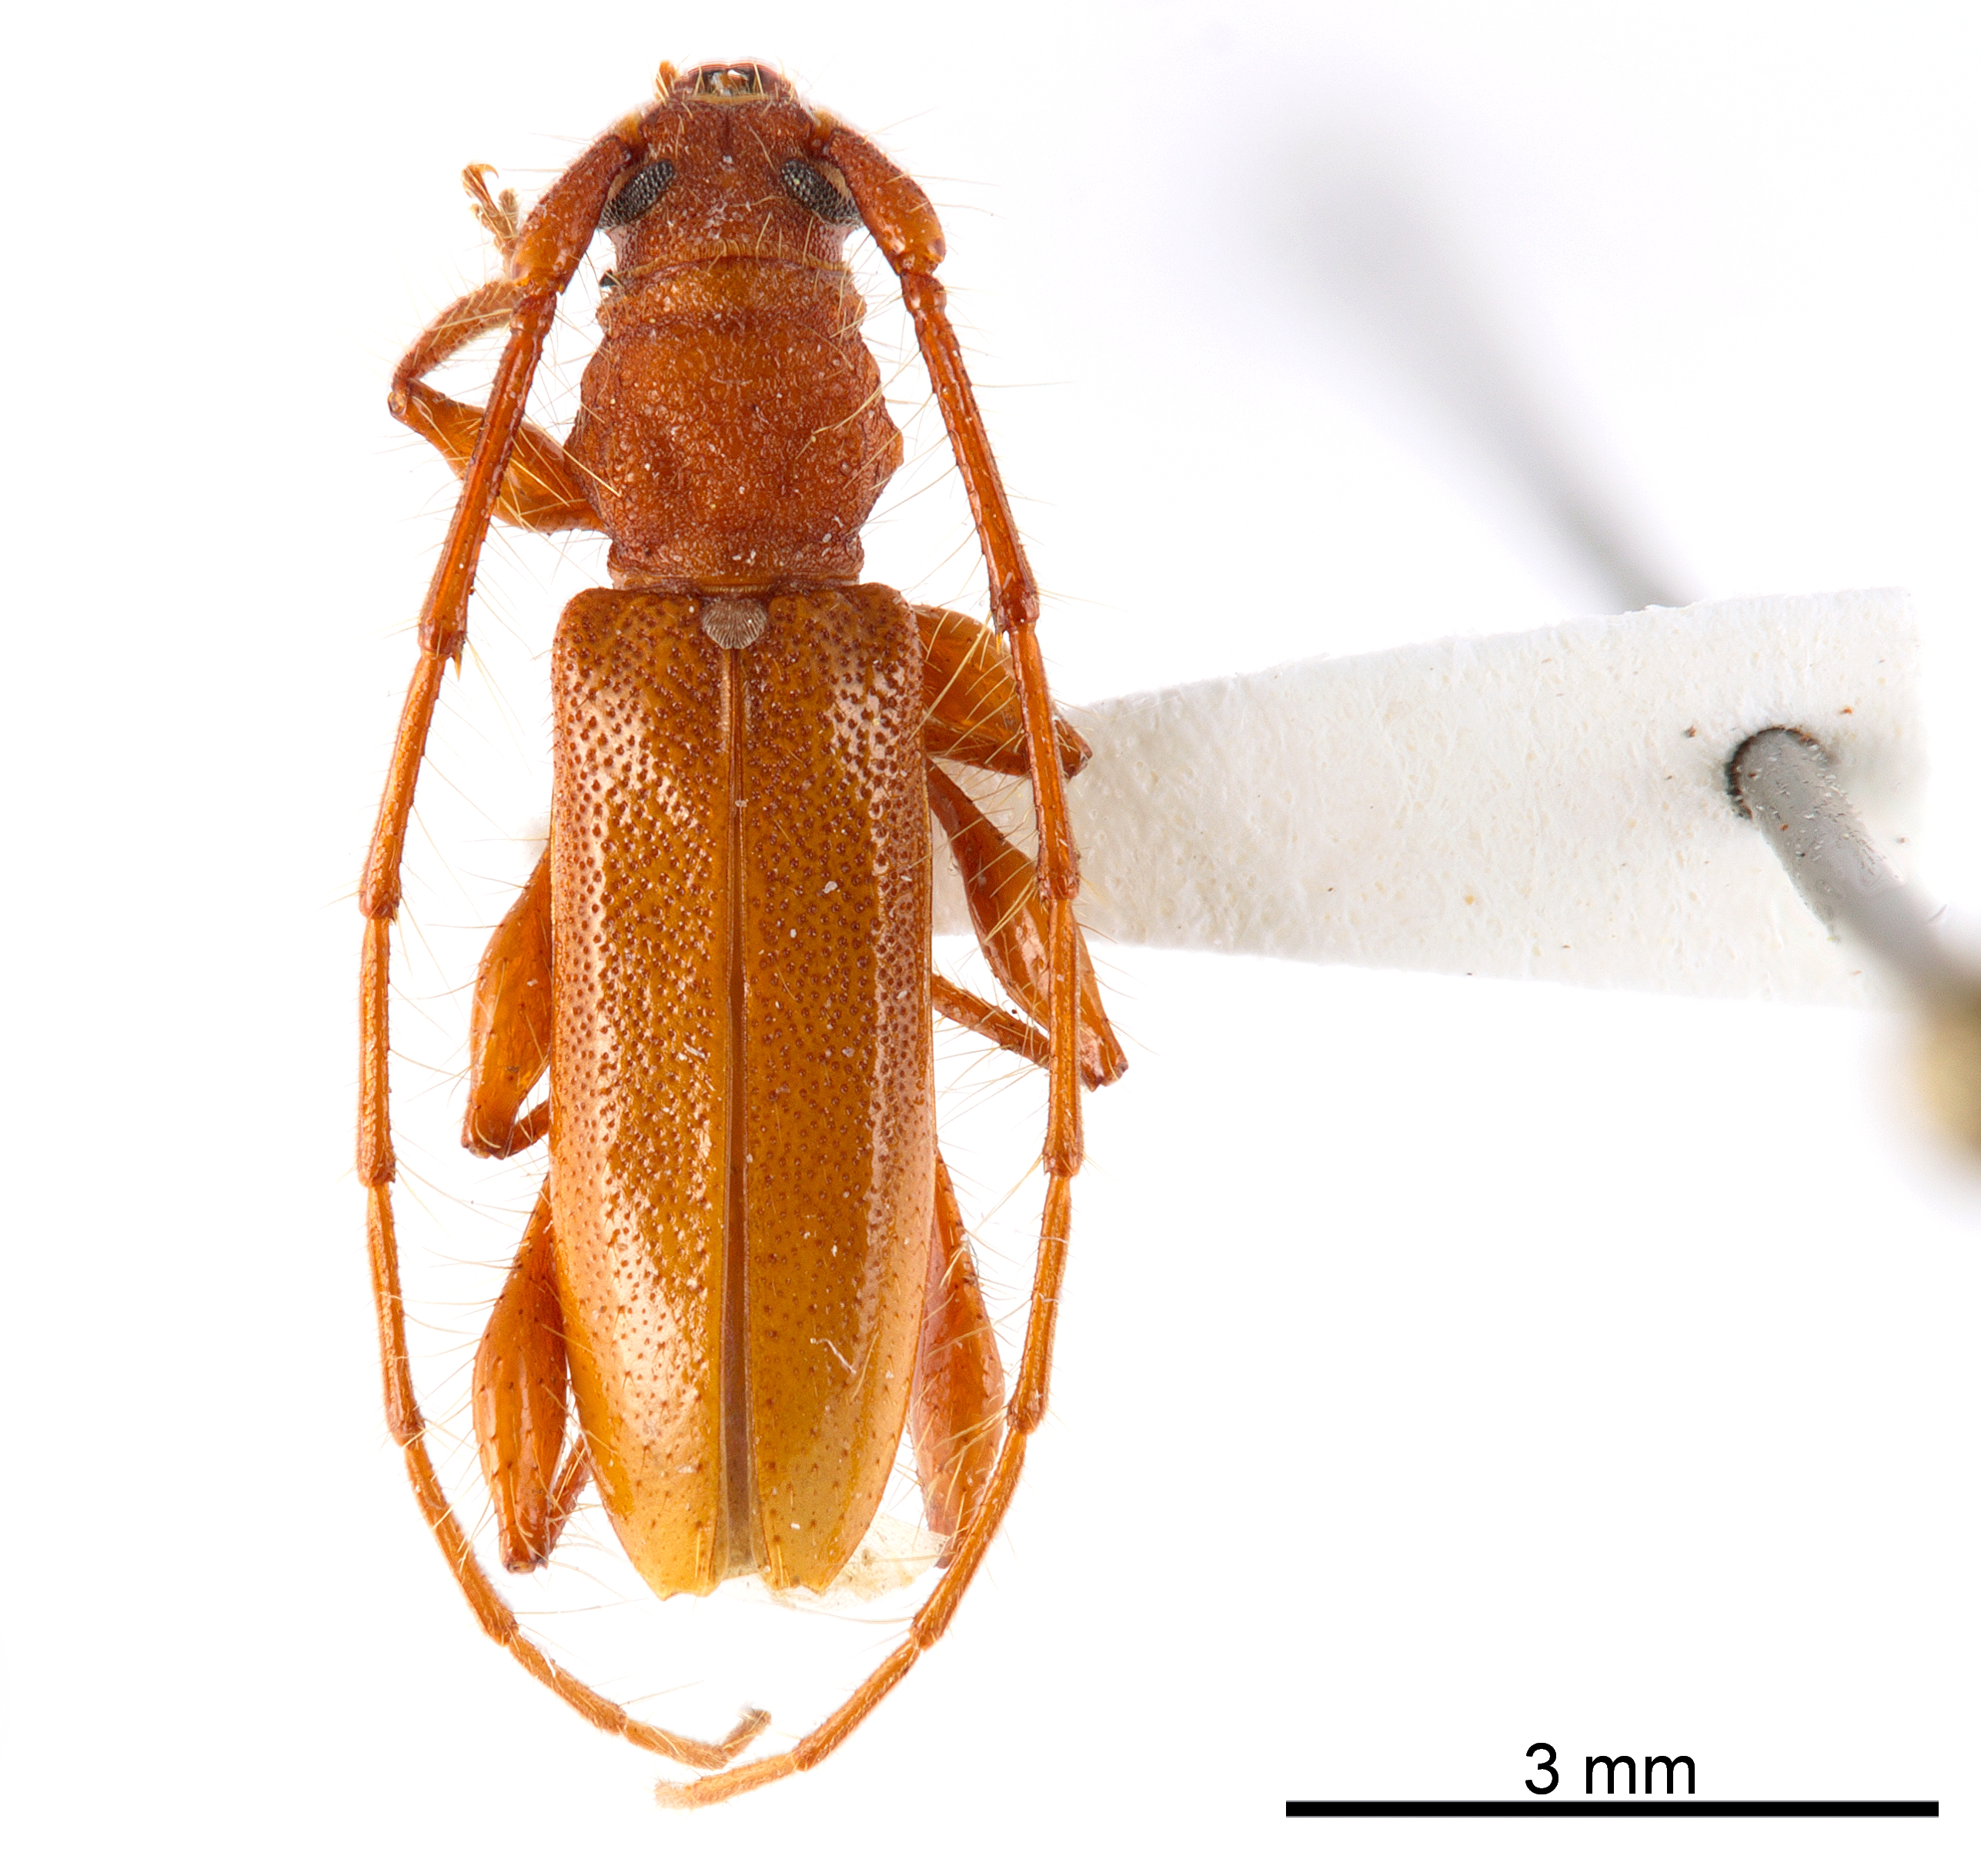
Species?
Rhomboidederes iuba
